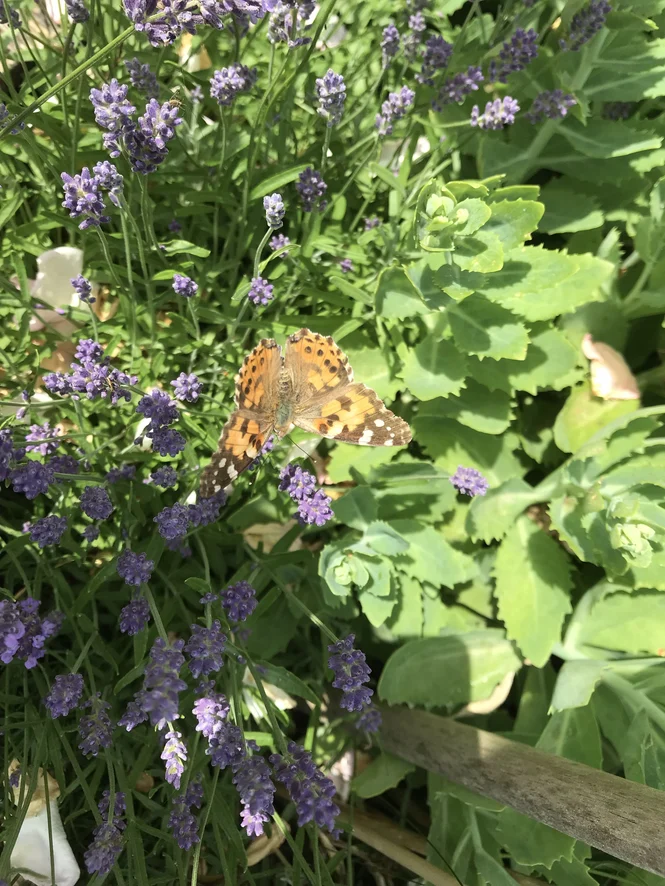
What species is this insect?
Vanessa cardui
